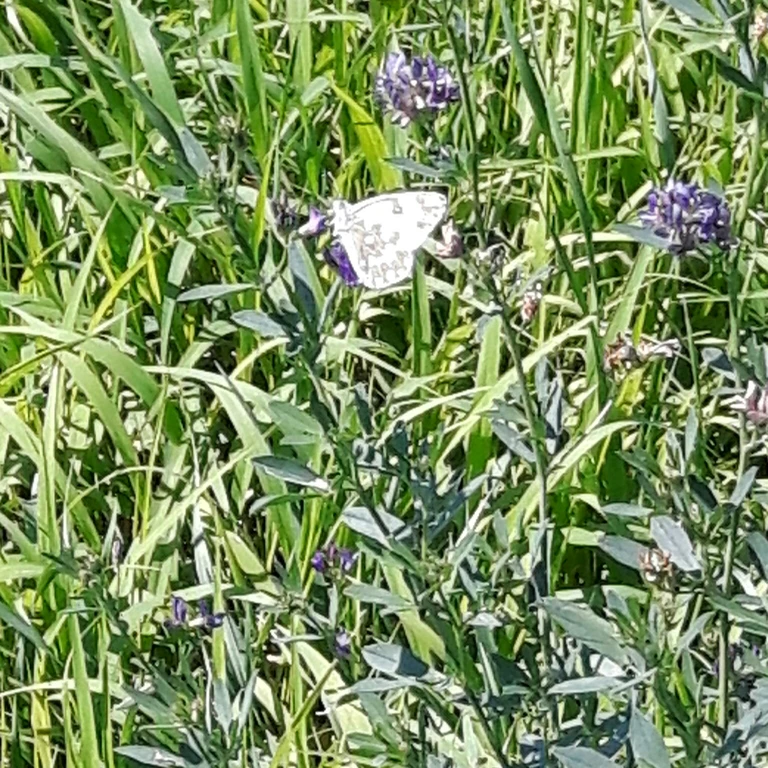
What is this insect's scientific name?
Pontia edusa
